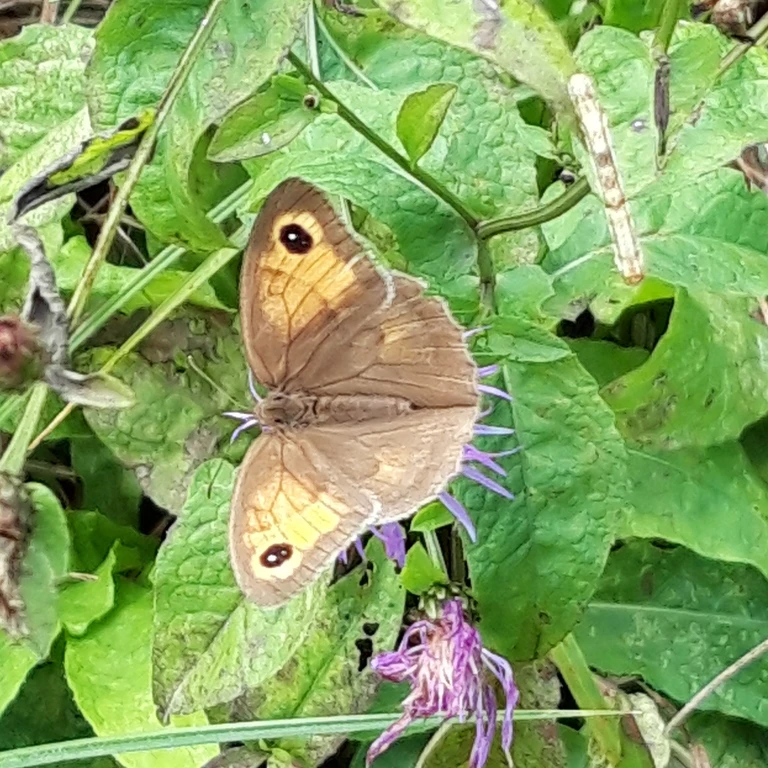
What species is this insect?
Maniola jurtina
